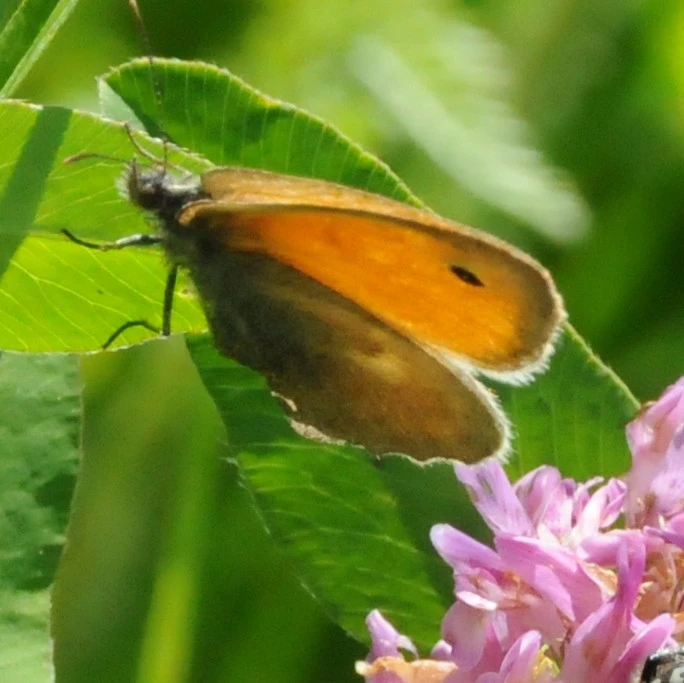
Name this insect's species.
Coenonympha pamphilus
